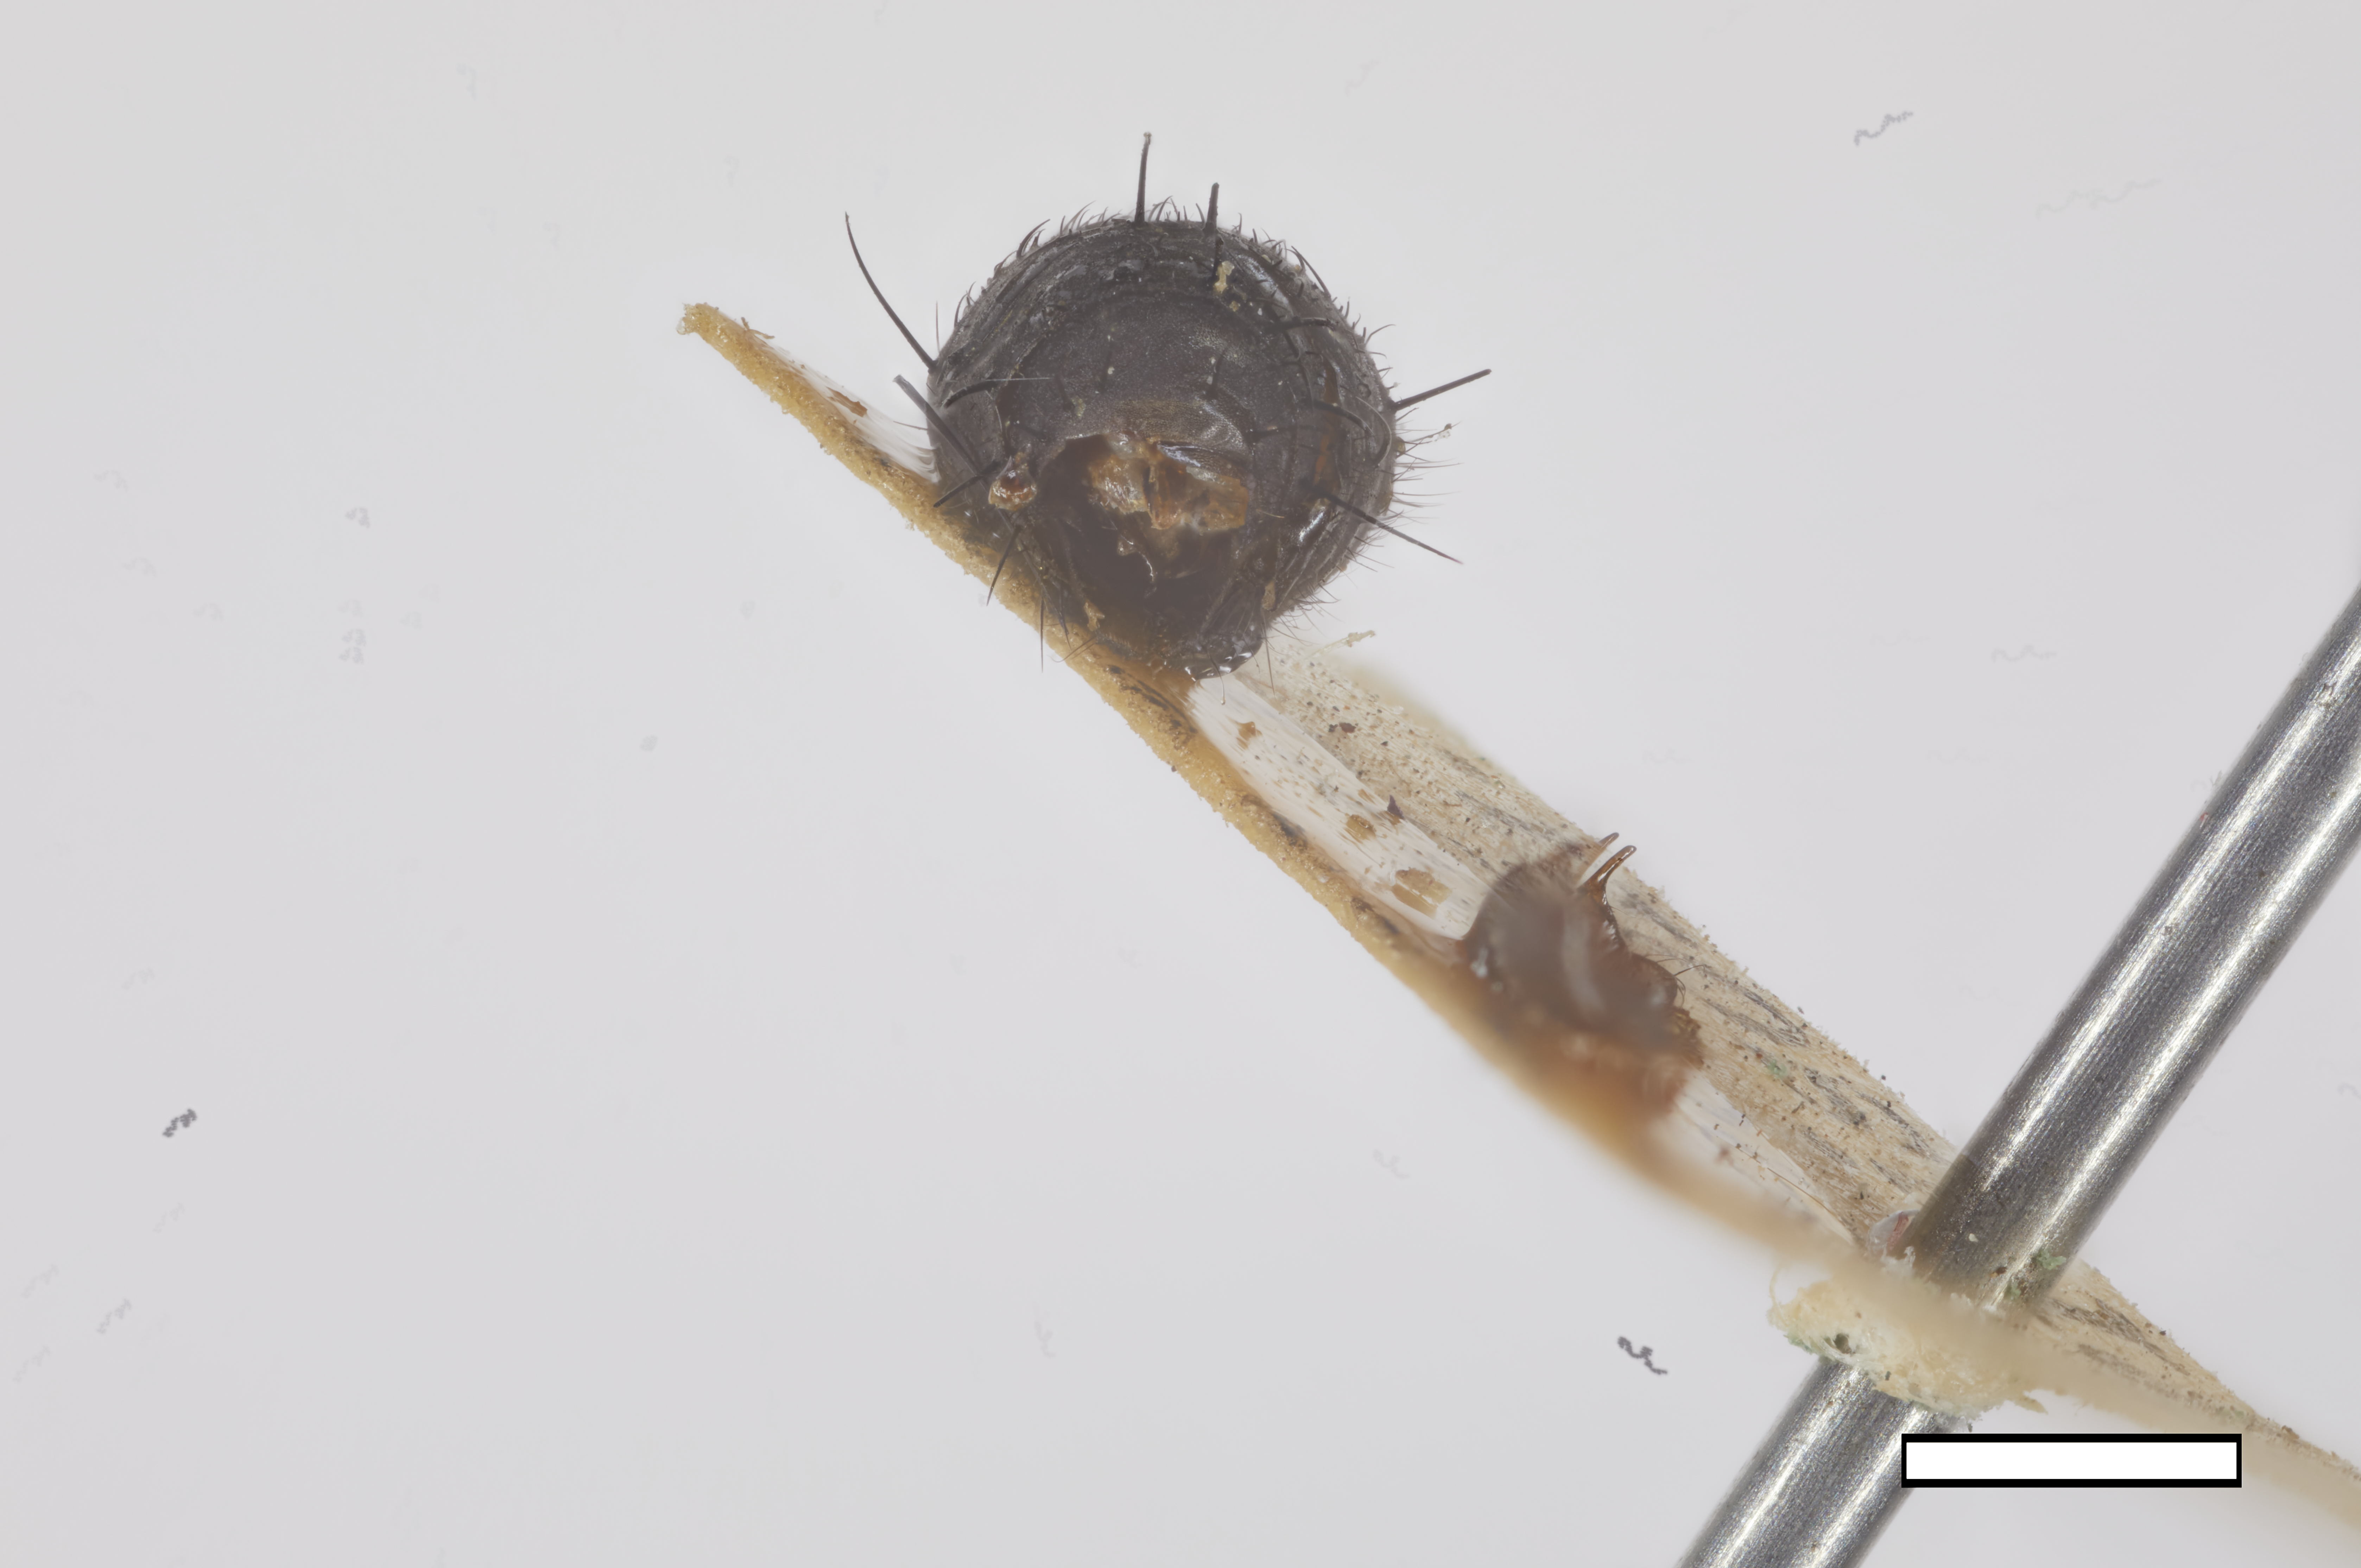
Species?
Xenoppia hypopygialis (also Microcerella hypopygialis)
